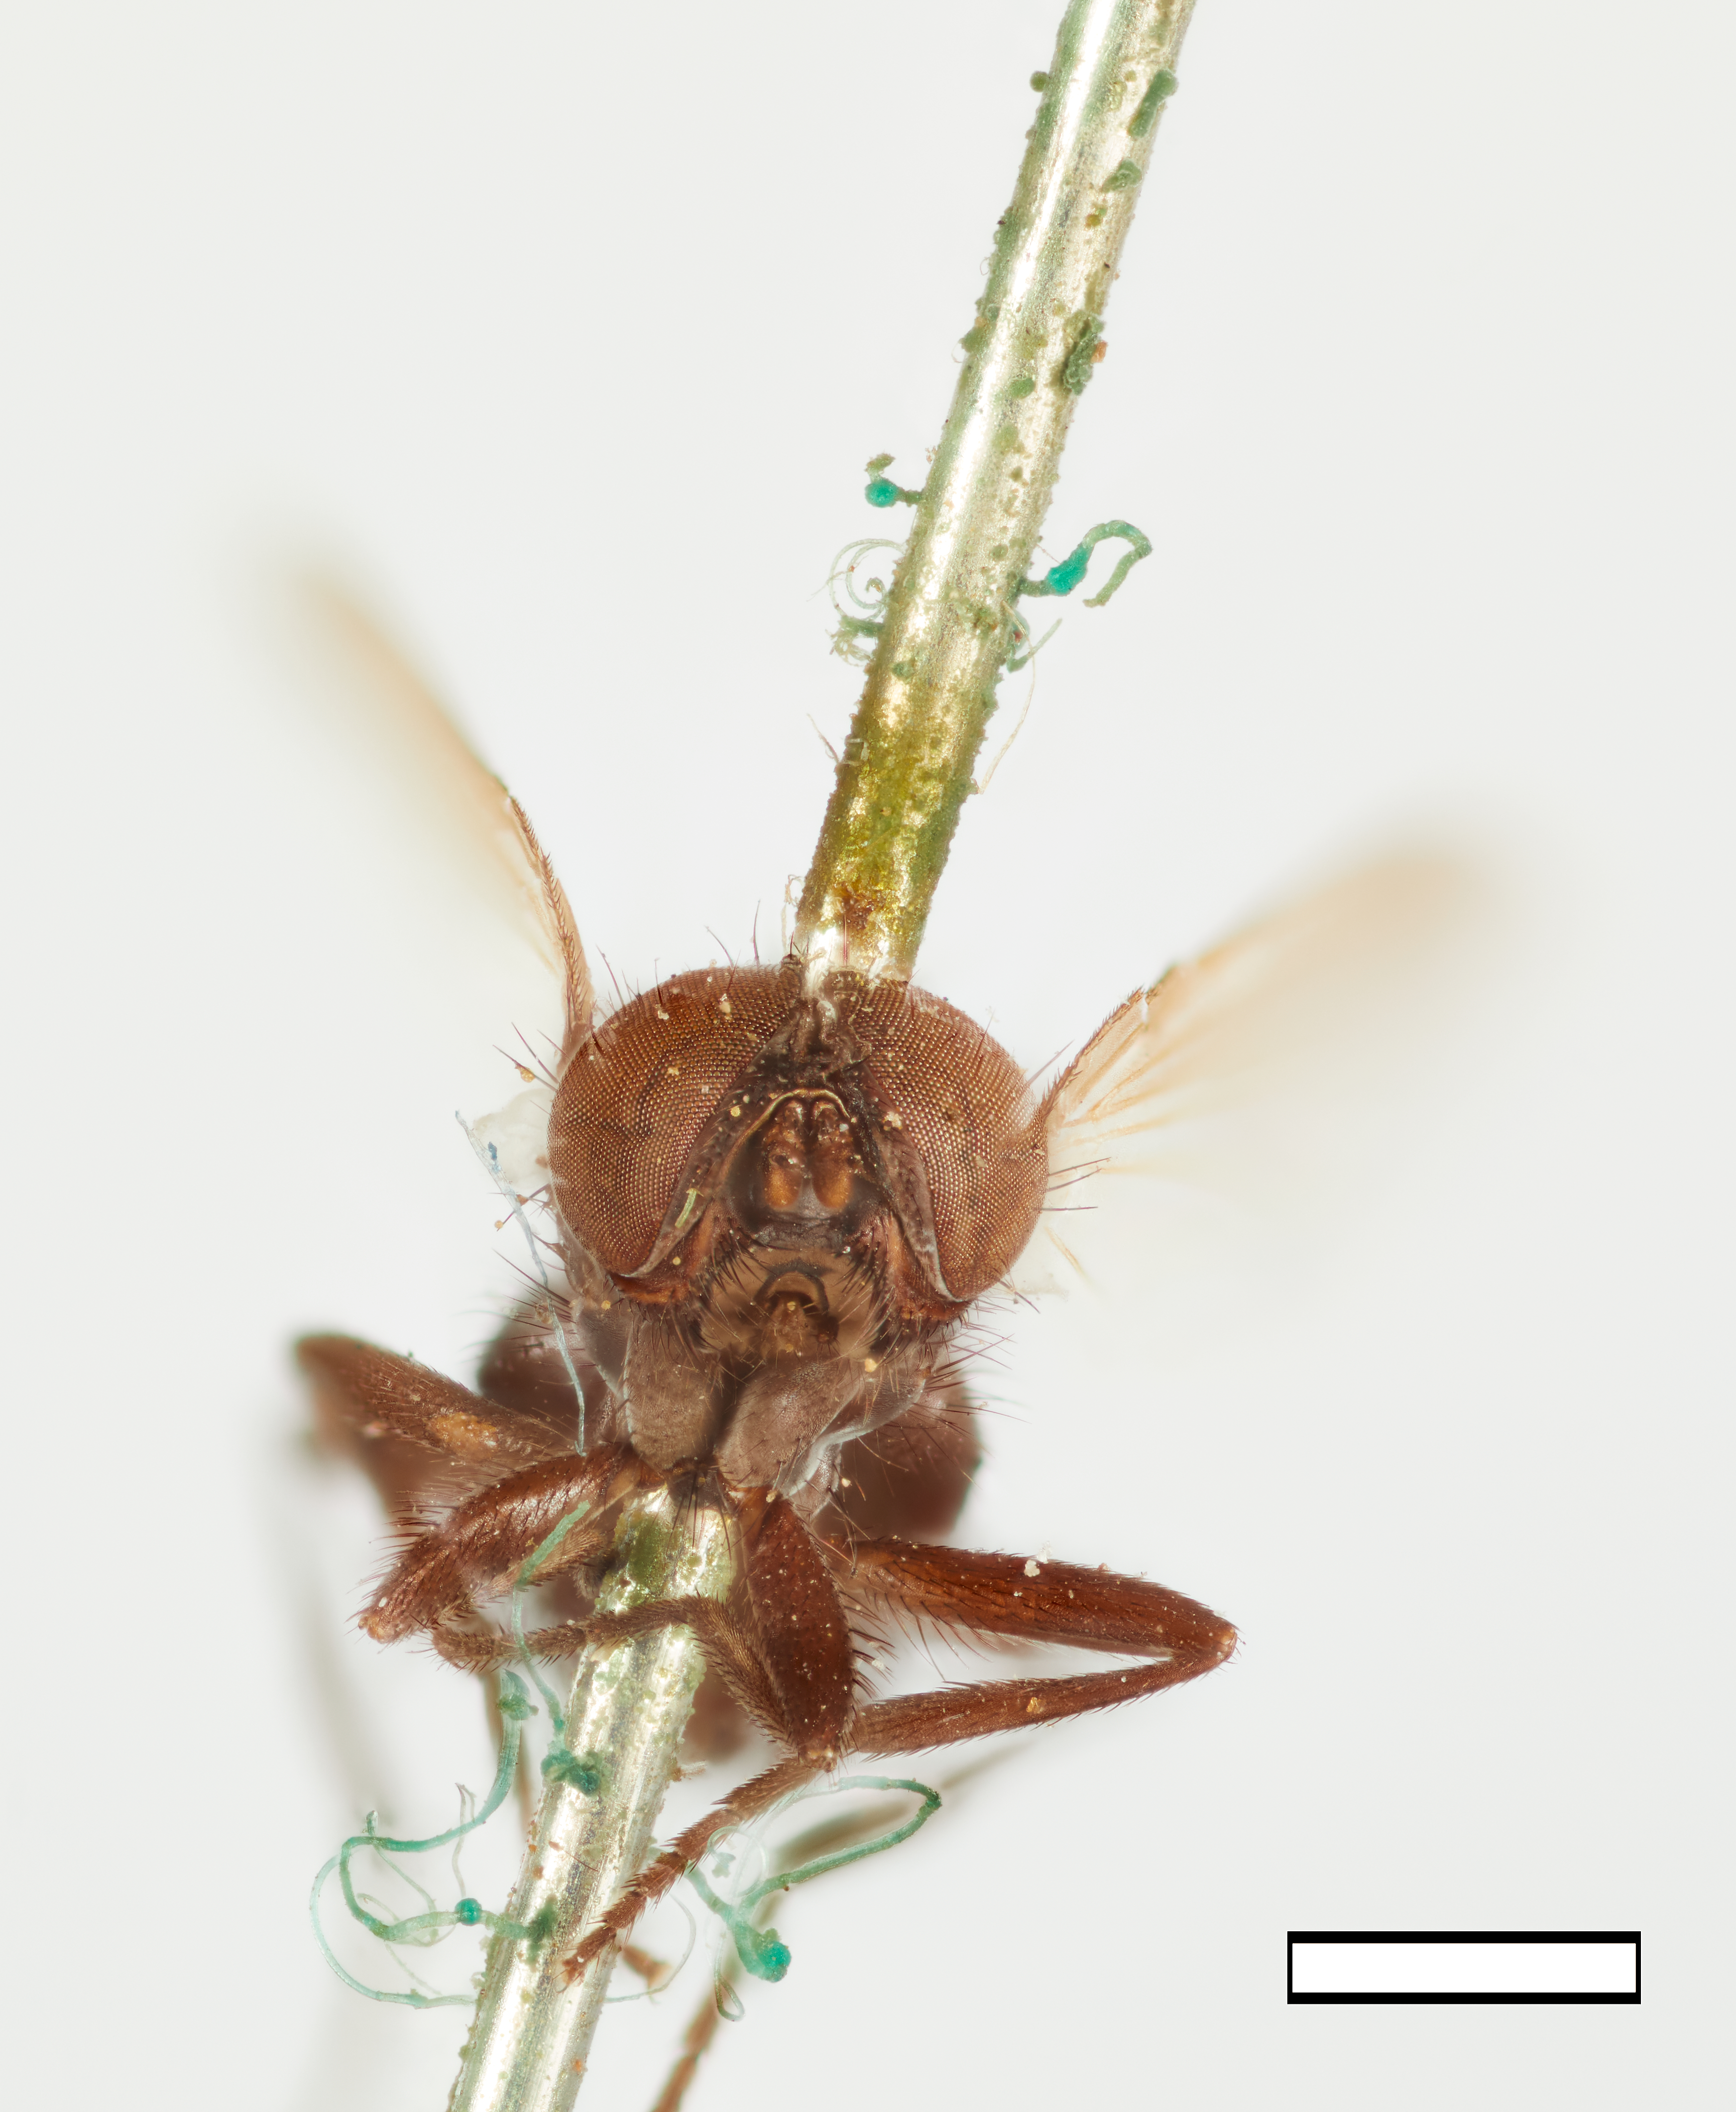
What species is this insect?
Gymnophania montana
